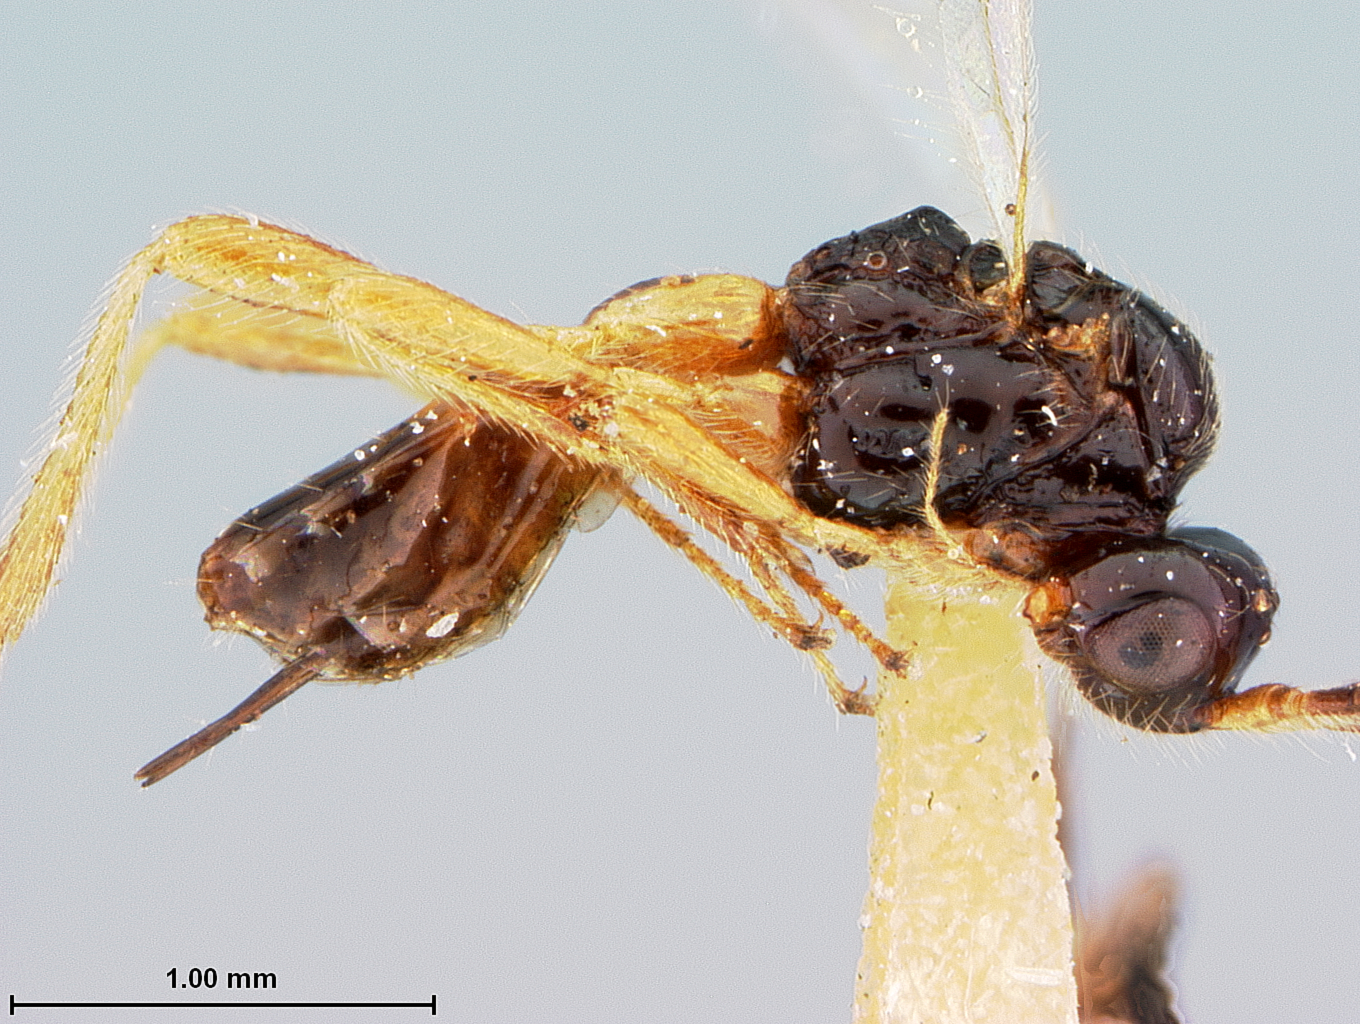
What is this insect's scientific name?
Aspilota supramedia
